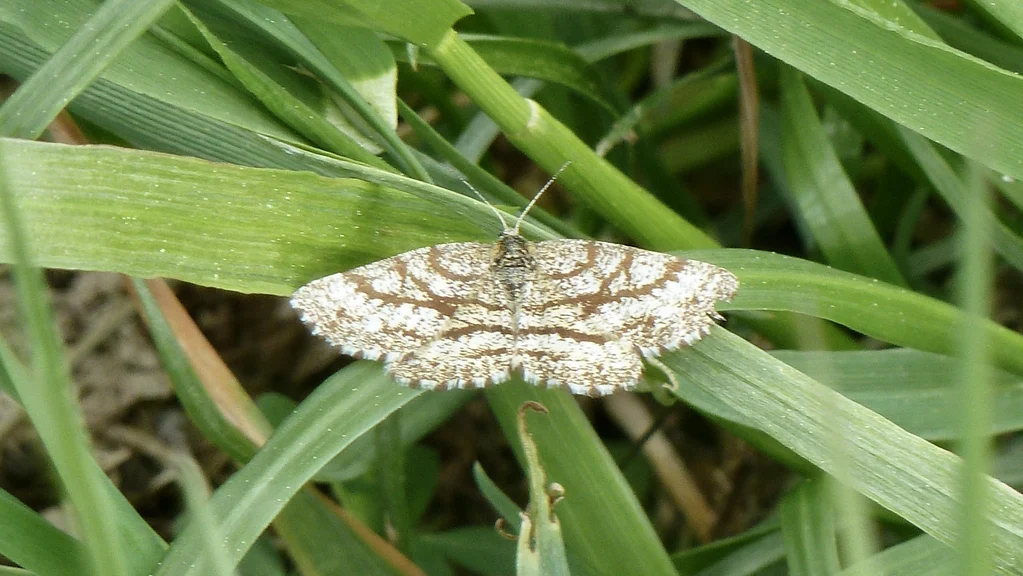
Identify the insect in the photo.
Ematurga atomaria
